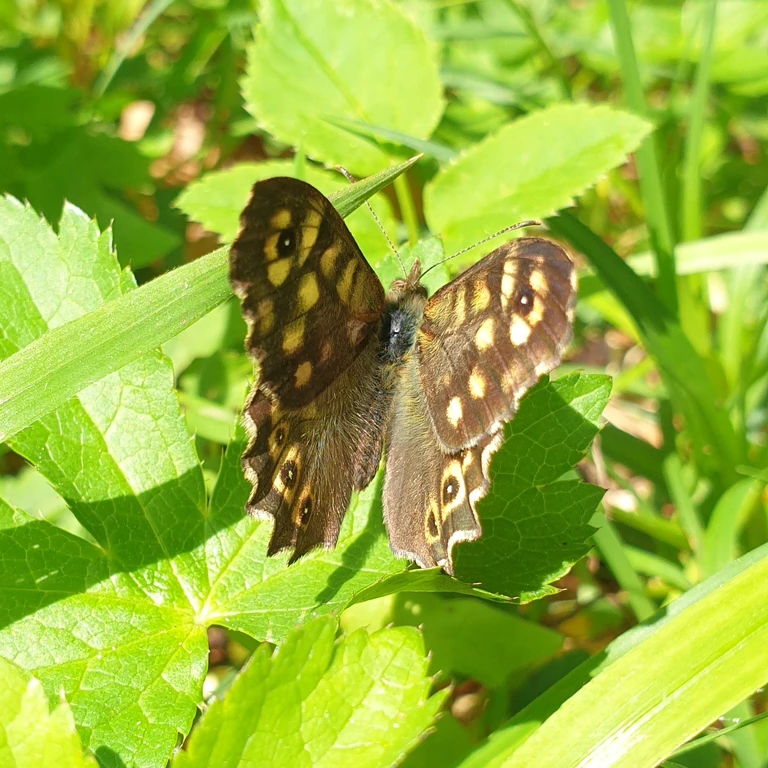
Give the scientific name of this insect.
Pararge aegeria
